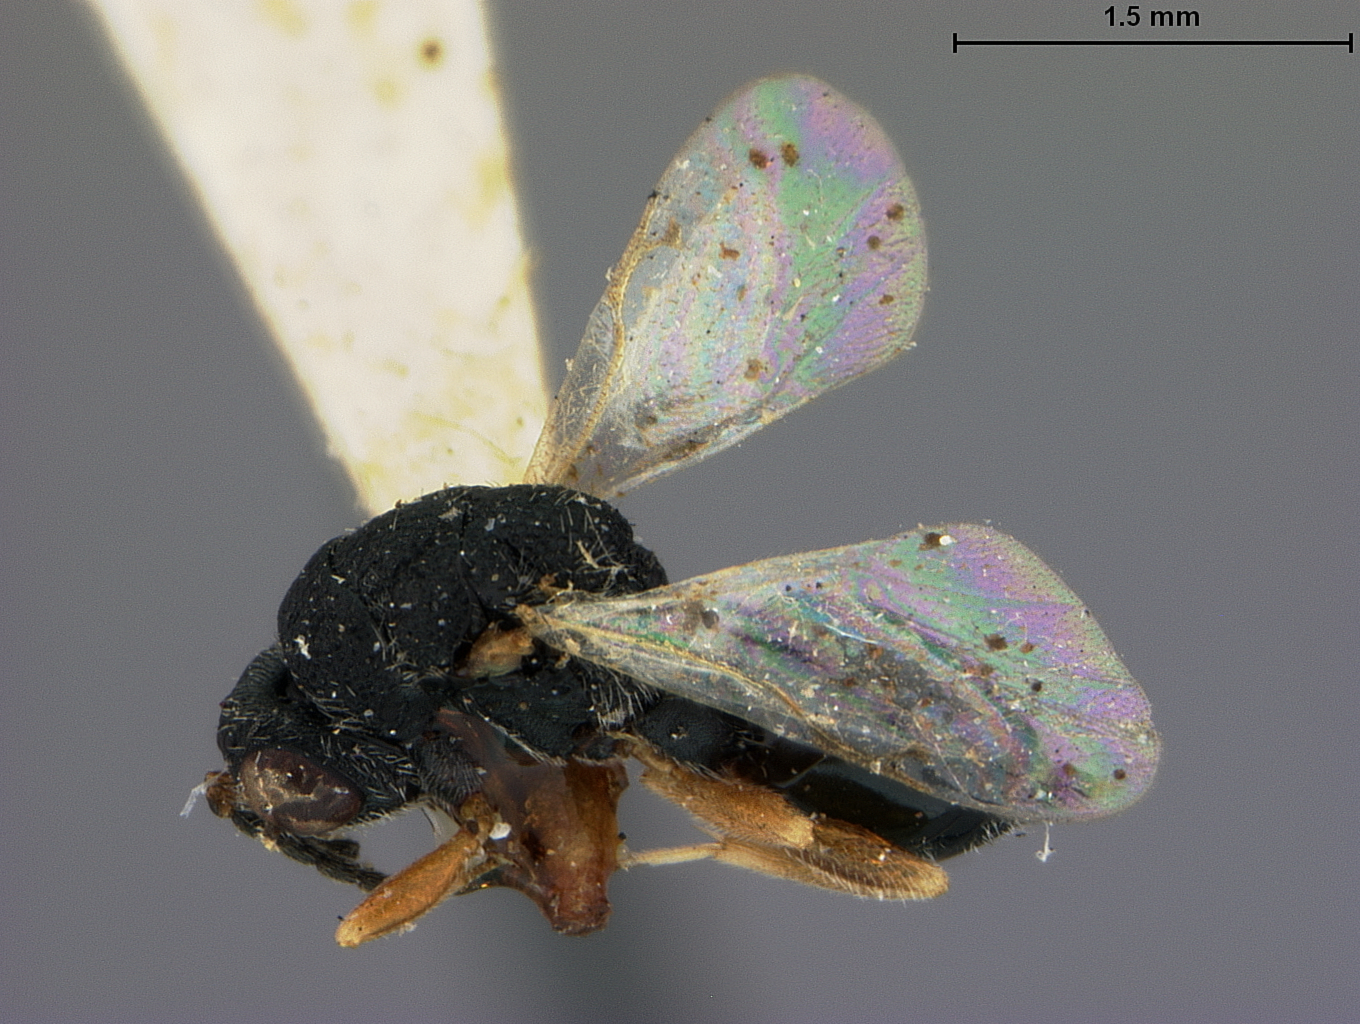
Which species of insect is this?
Eurytoma vagabunda
